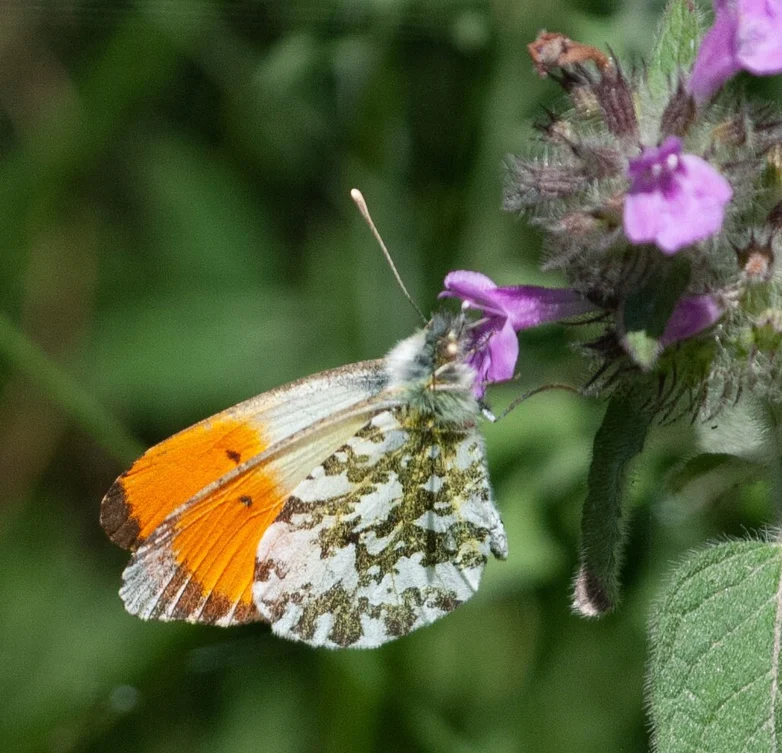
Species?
Anthocharis cardamines
